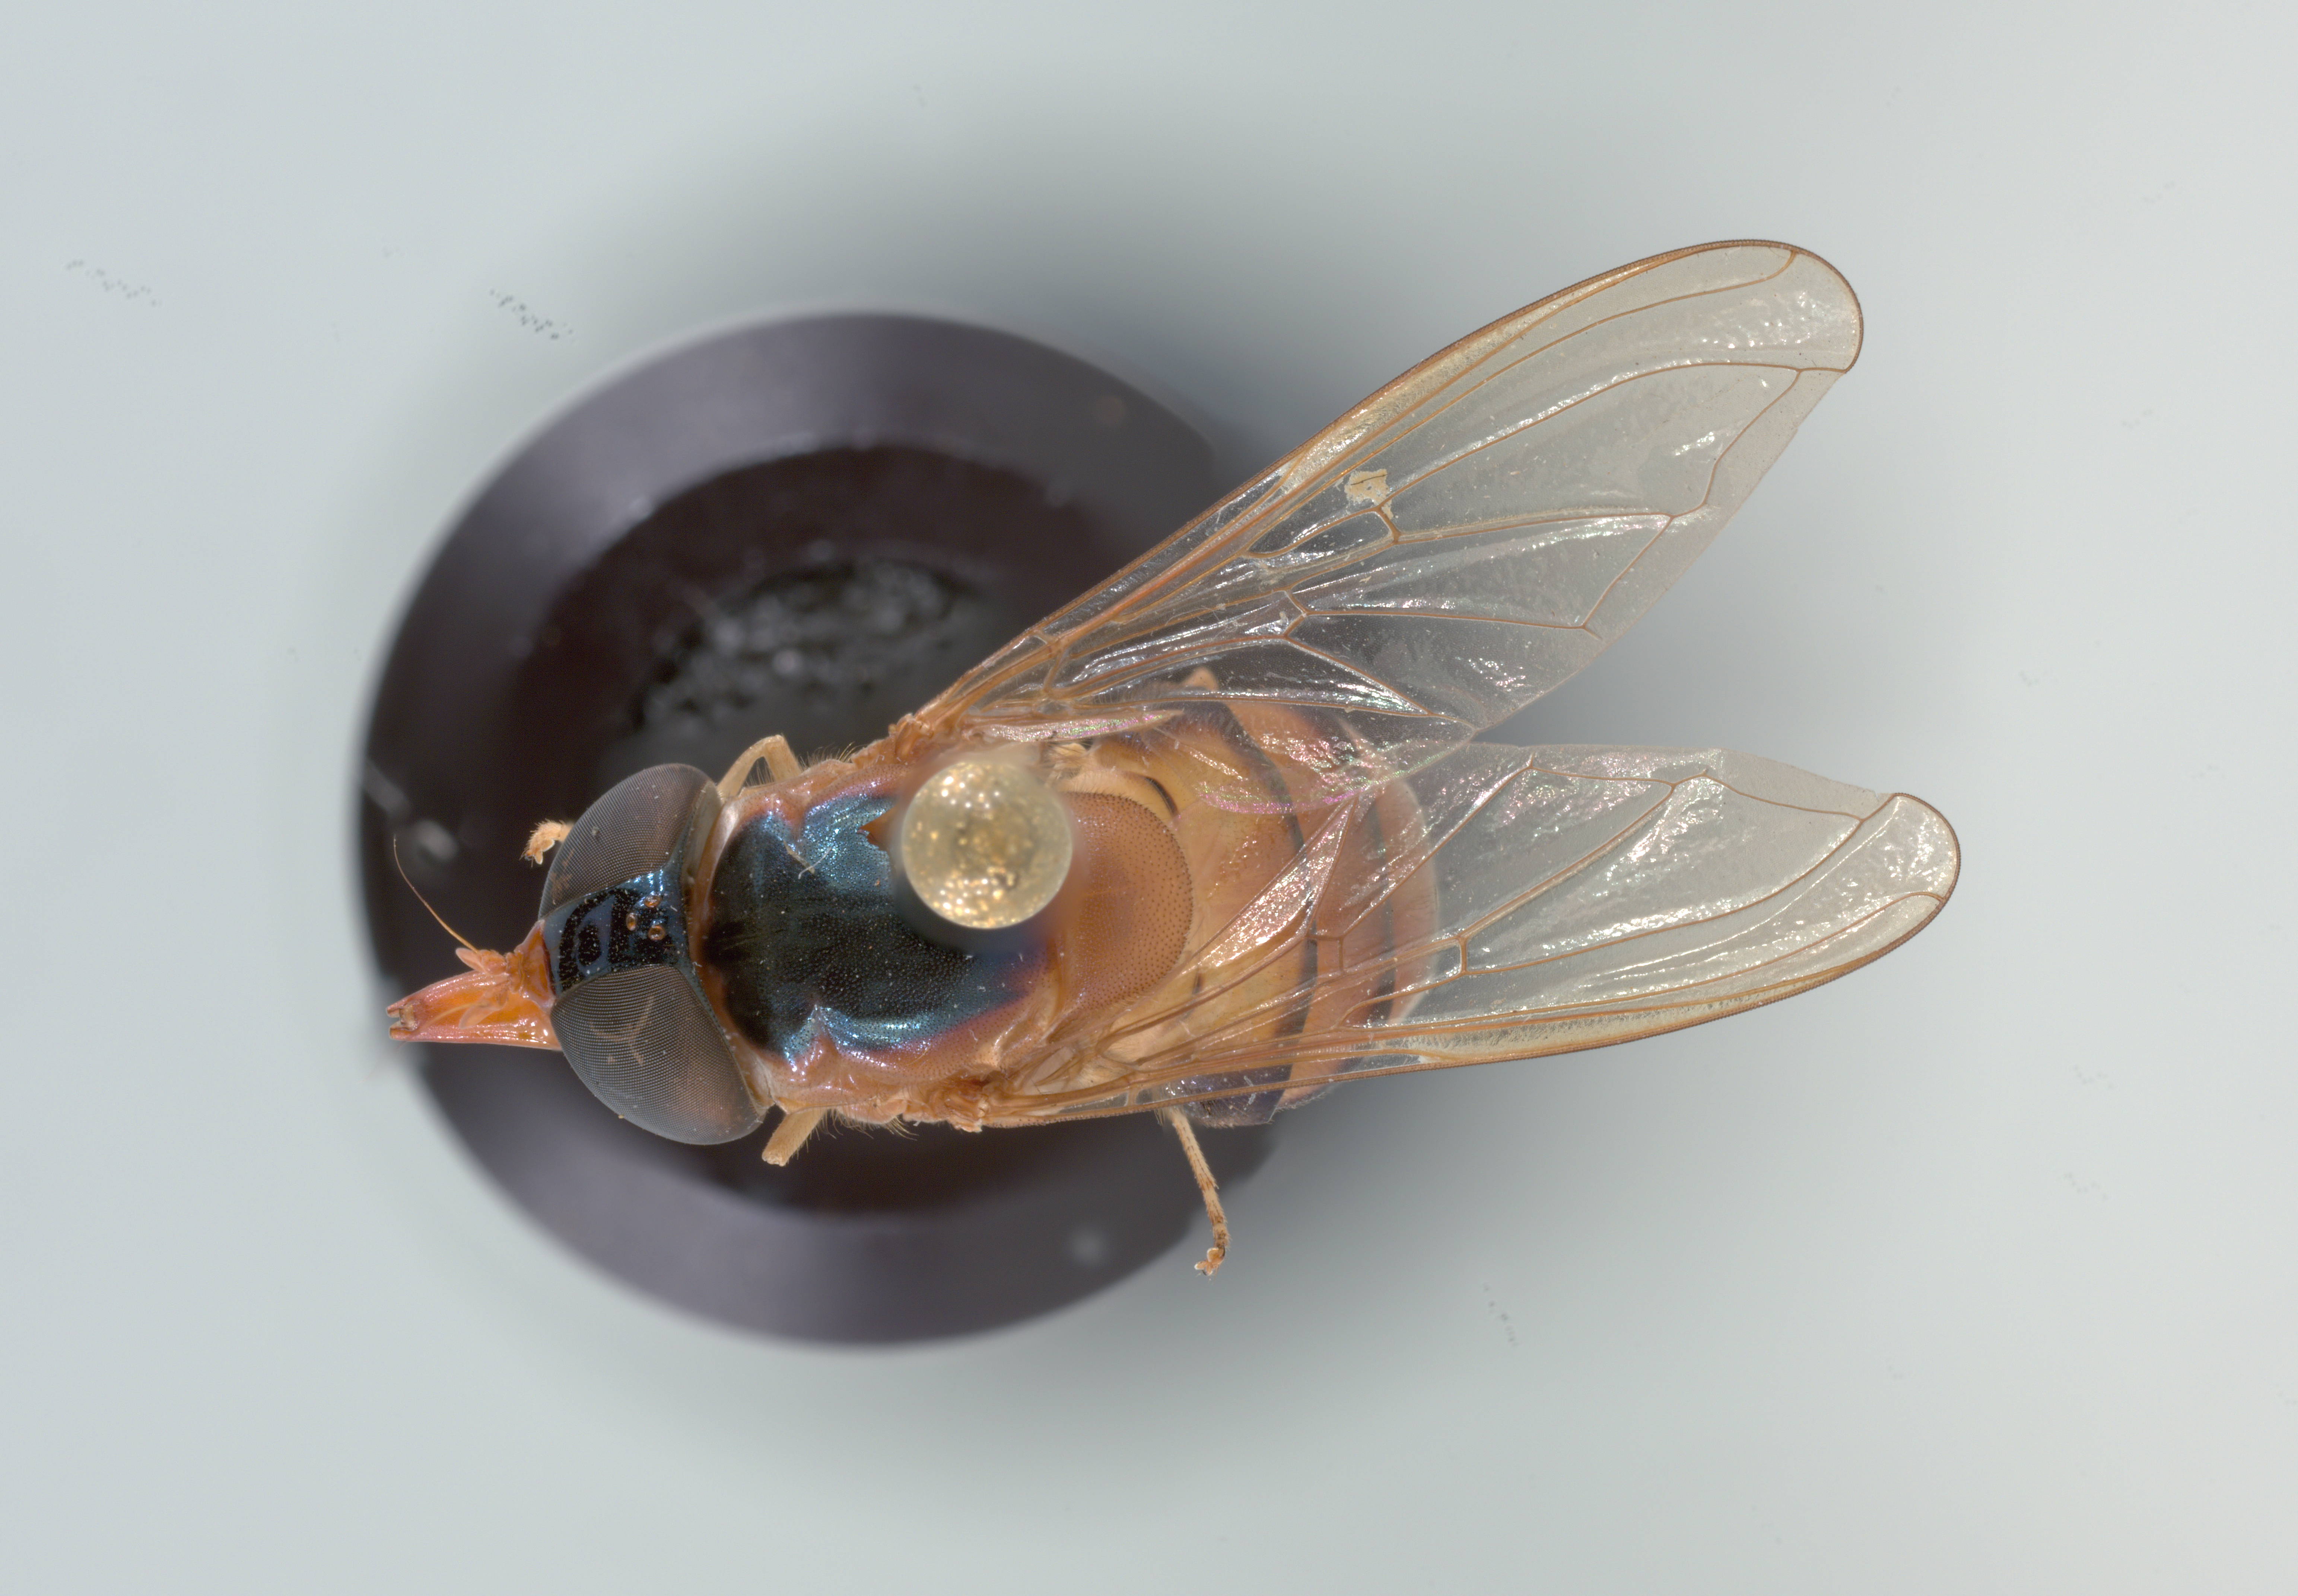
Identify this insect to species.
Rhingia pellucens
